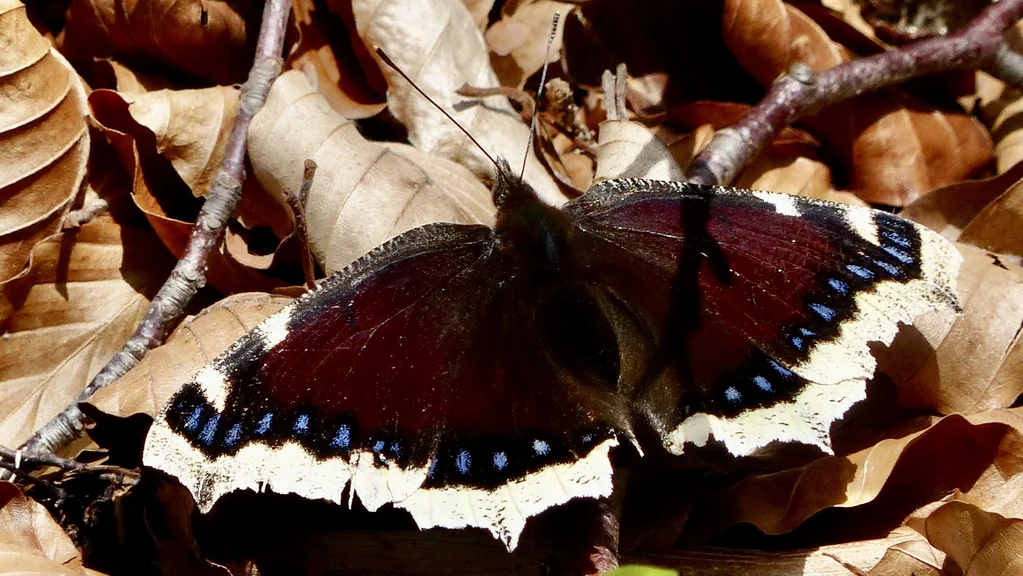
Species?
Nymphalis antiopa
